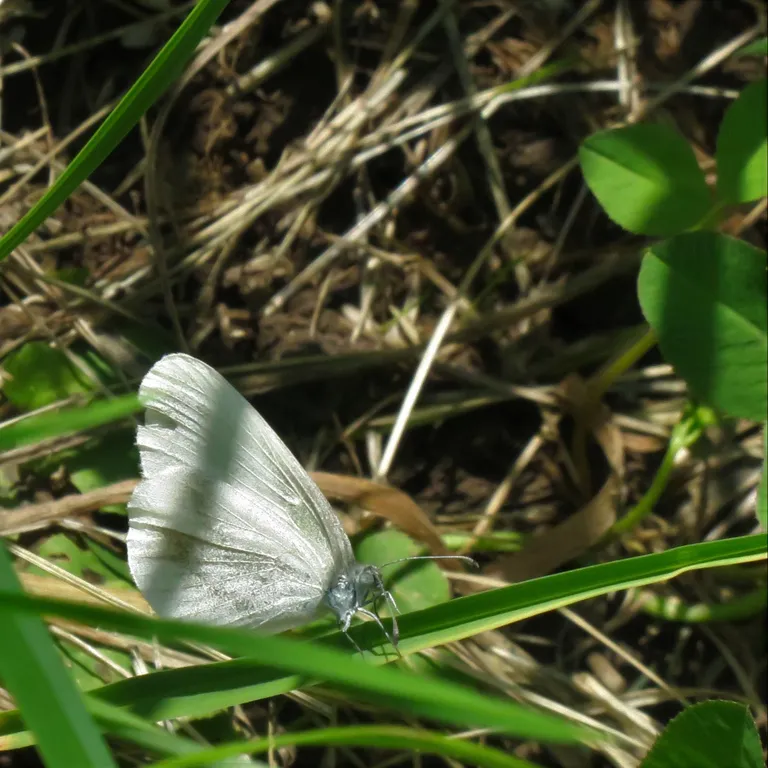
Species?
Leptidea sinapis/juvernica
